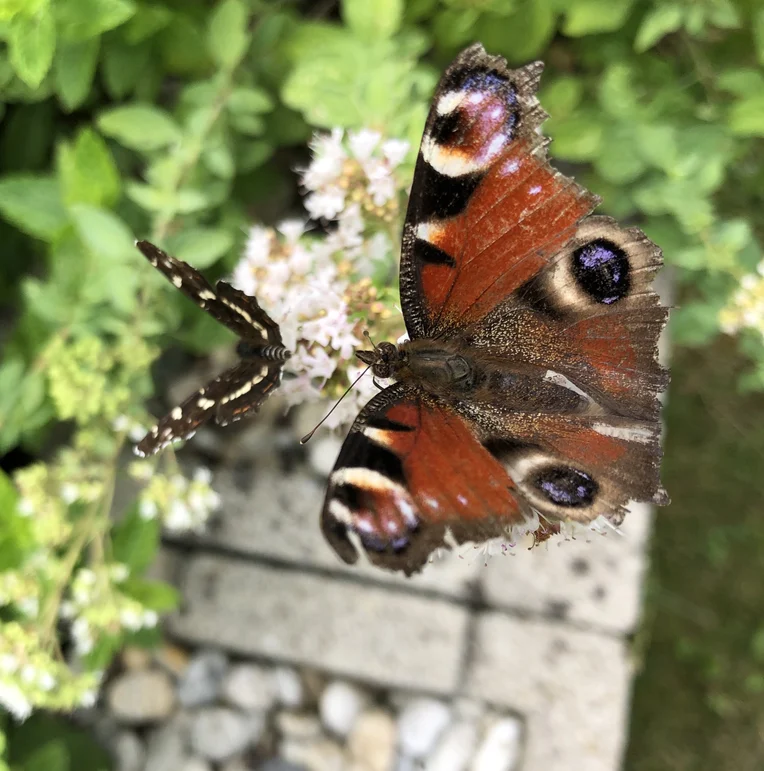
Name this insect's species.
Aglais io
